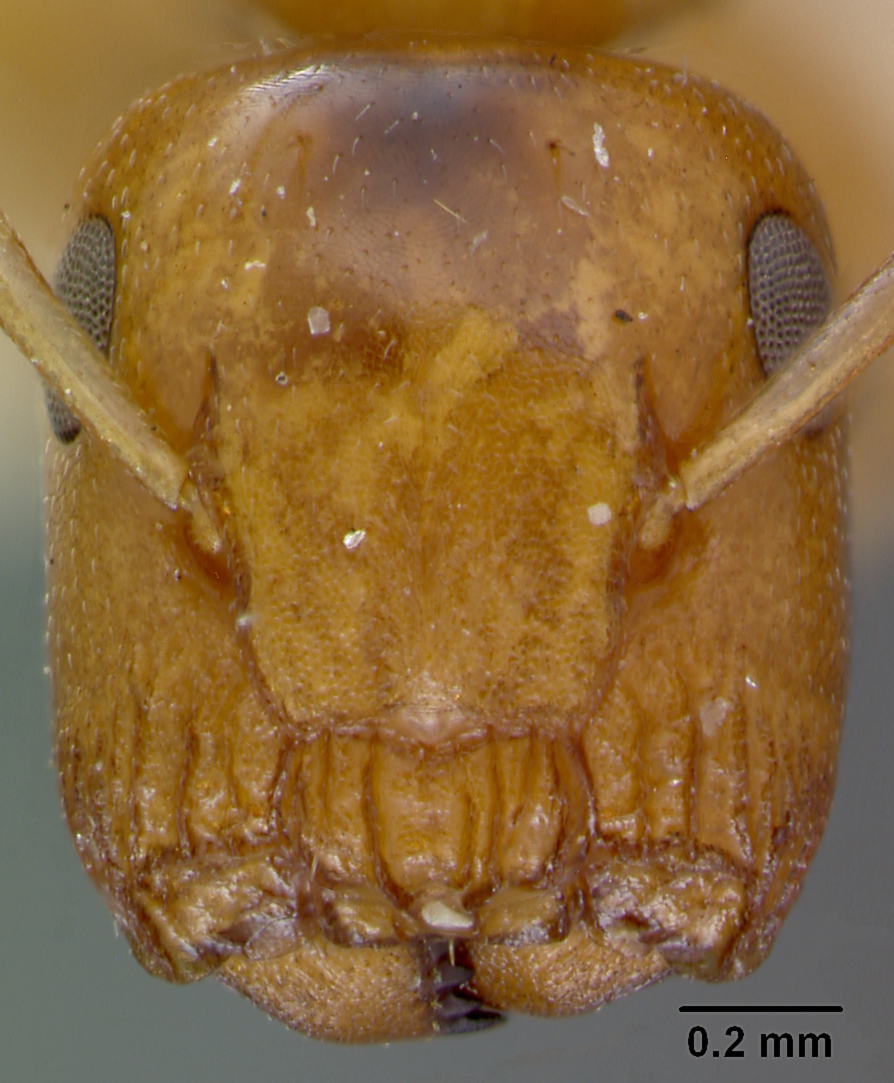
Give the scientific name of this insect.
Camponotus loa
